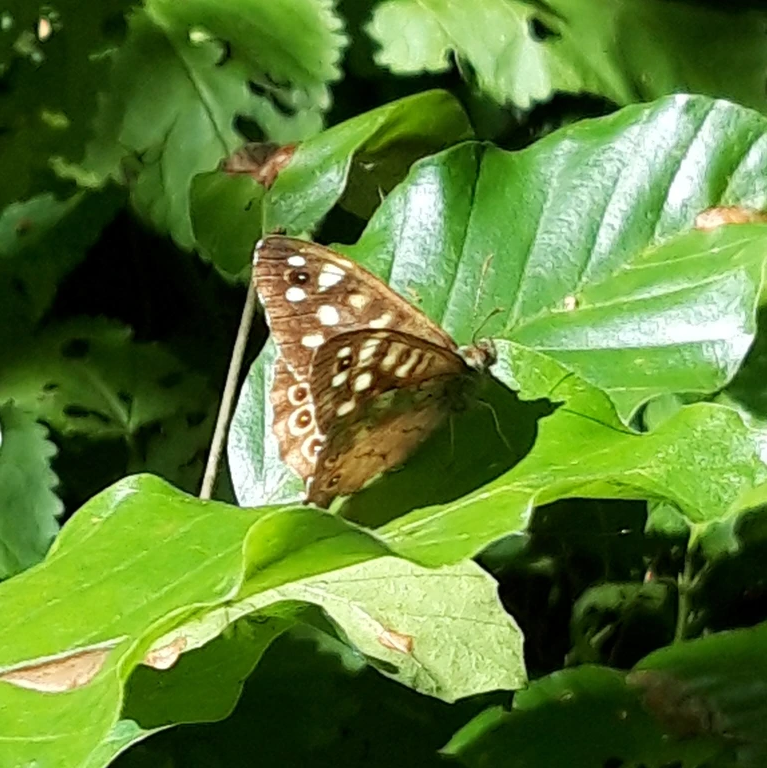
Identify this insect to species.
Pararge aegeria
